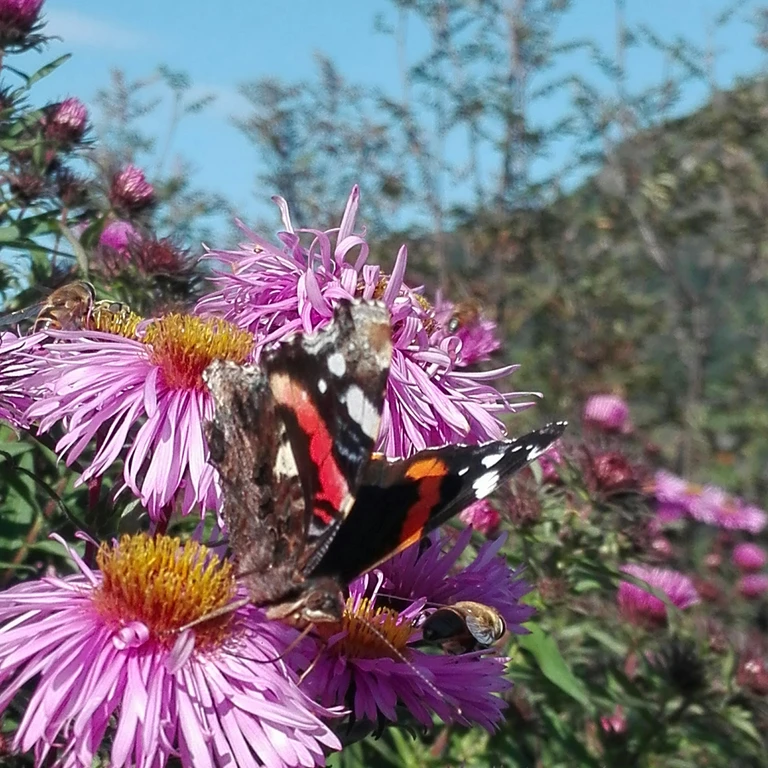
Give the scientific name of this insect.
Vanessa atalanta
